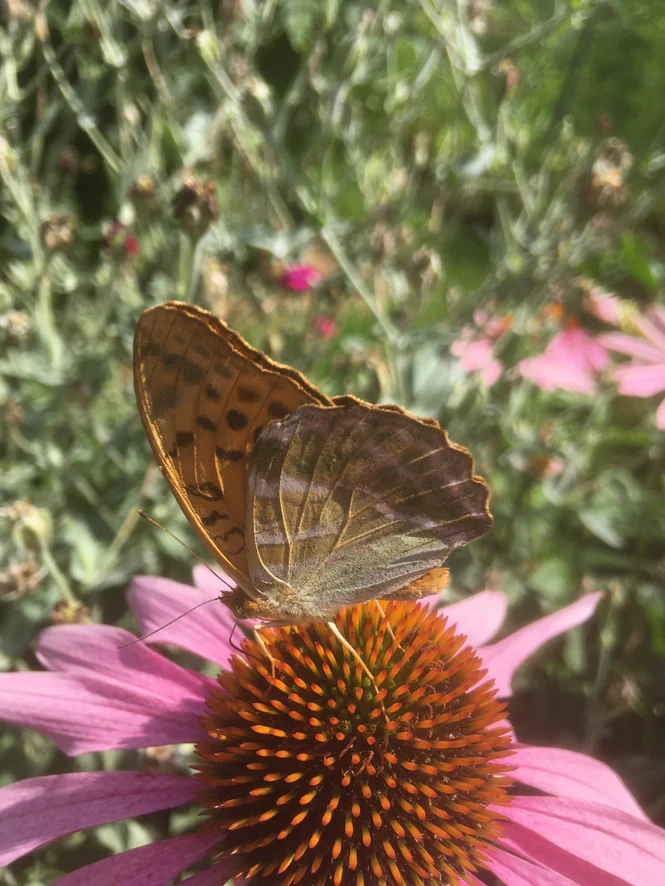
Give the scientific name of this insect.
Argynnis paphia
